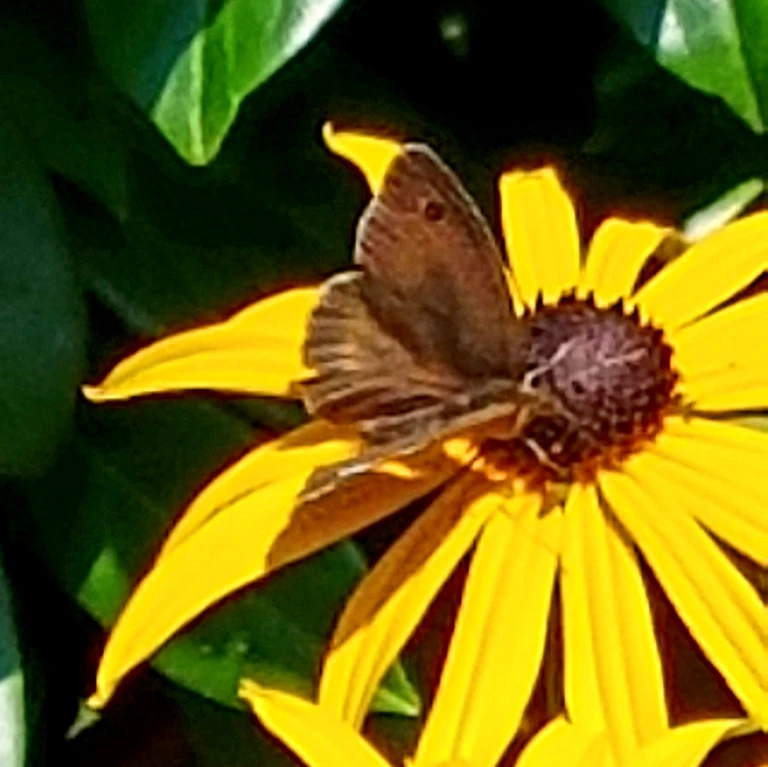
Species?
Maniola jurtina
